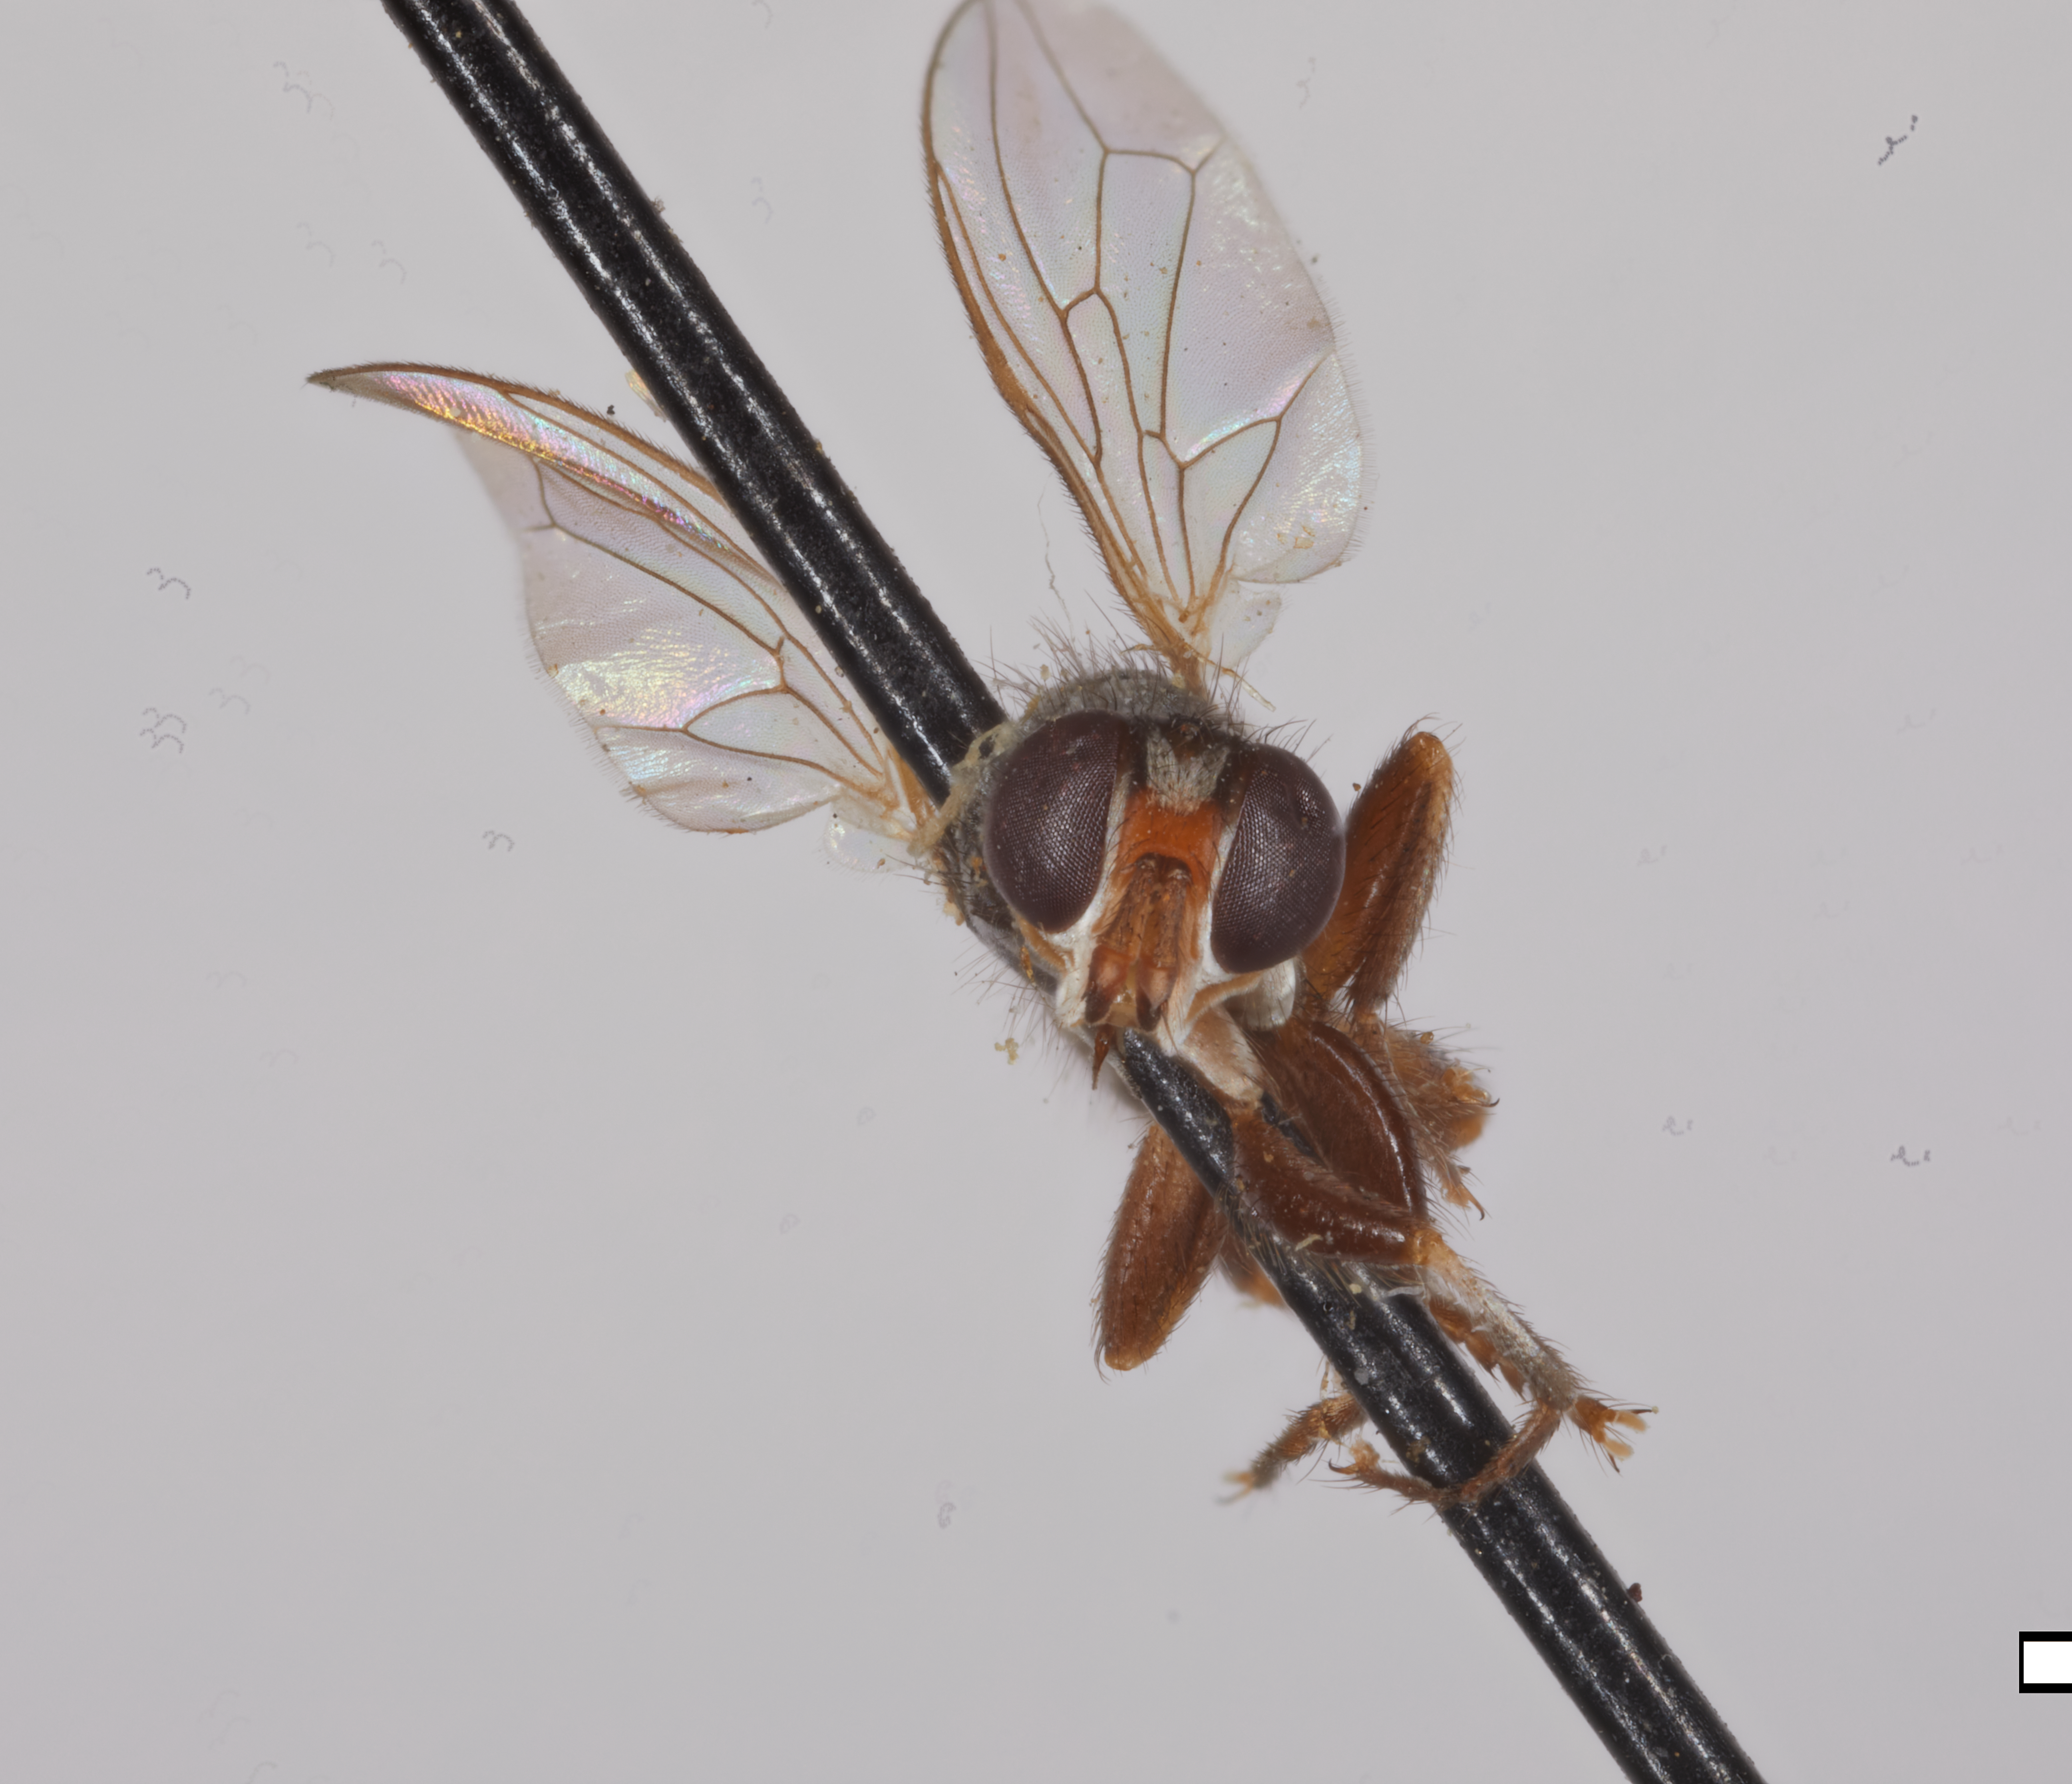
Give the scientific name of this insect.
Occemyia hyalipennis
